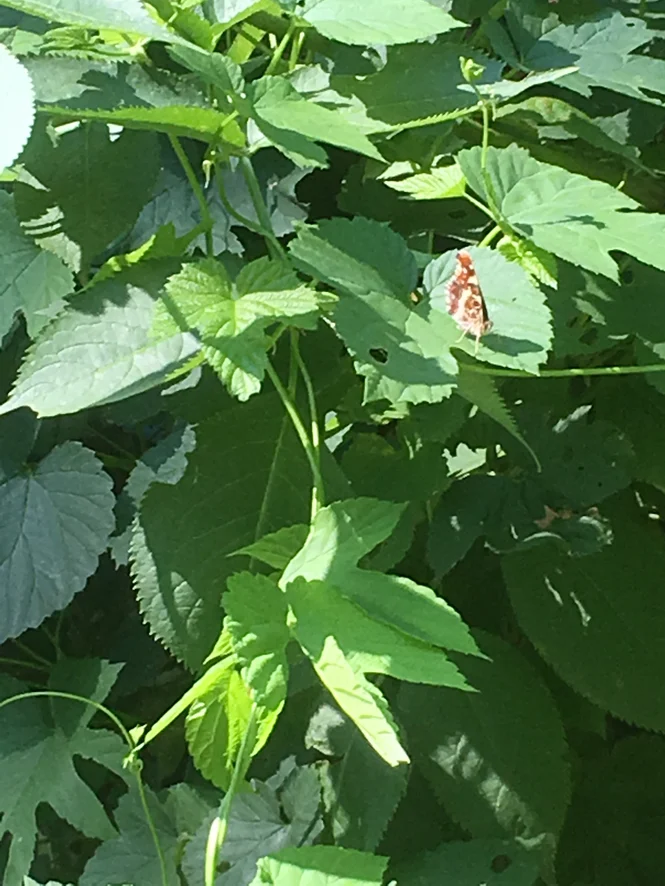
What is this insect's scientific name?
Araschnia levana
